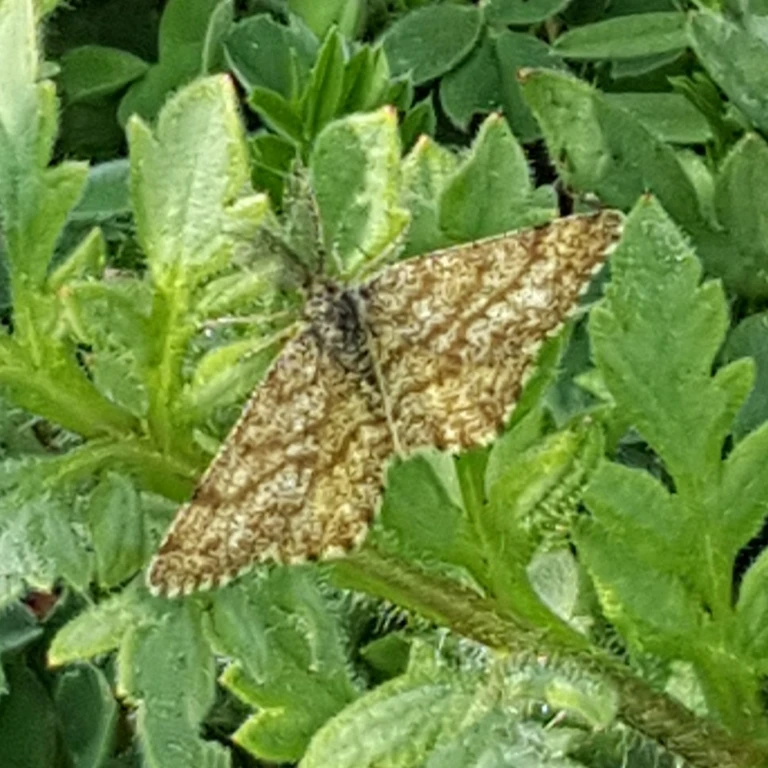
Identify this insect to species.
Ematurga atomaria
